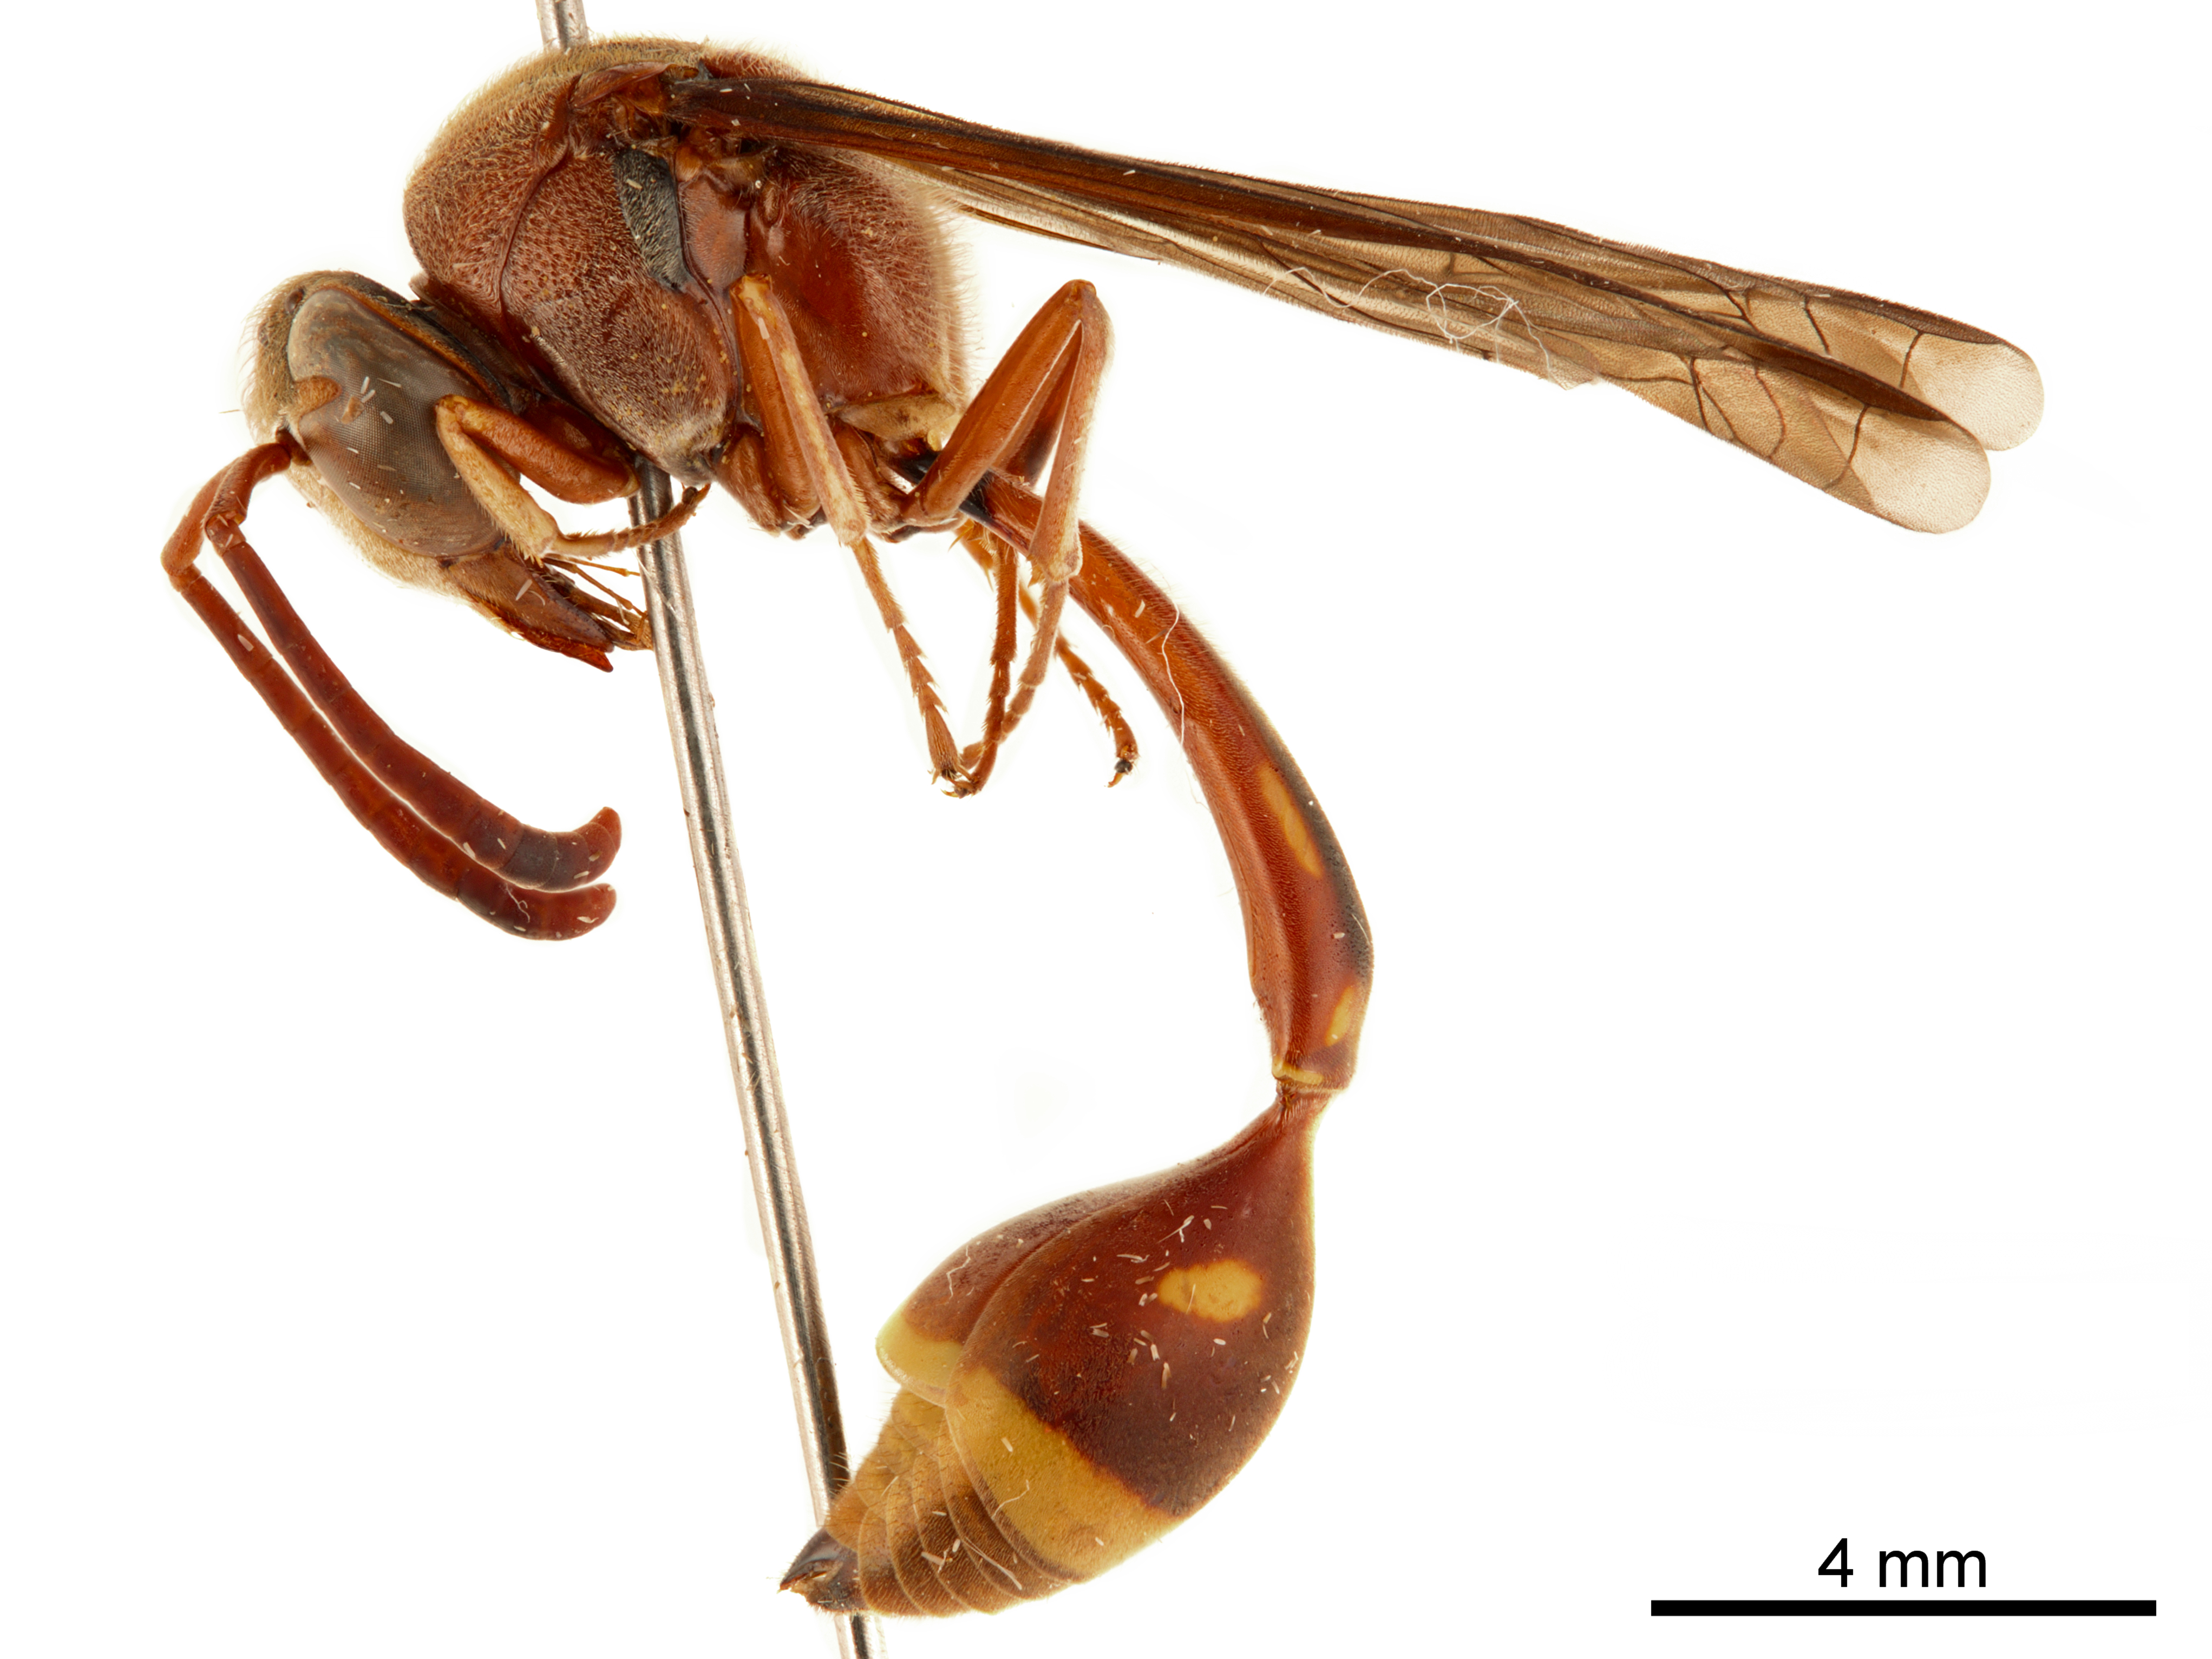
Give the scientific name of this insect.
Oreumenoides edwardsi
